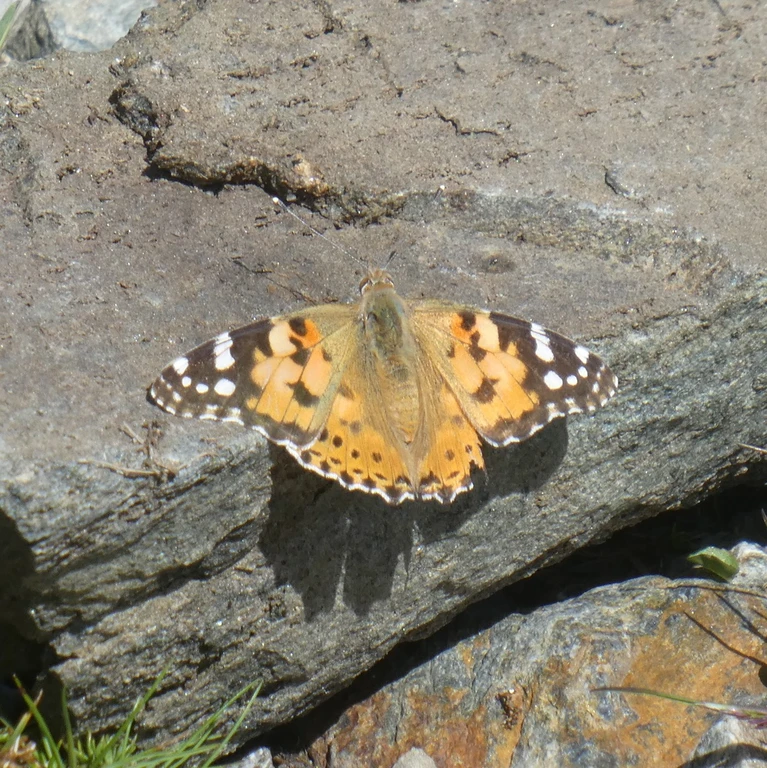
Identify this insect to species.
Vanessa cardui
